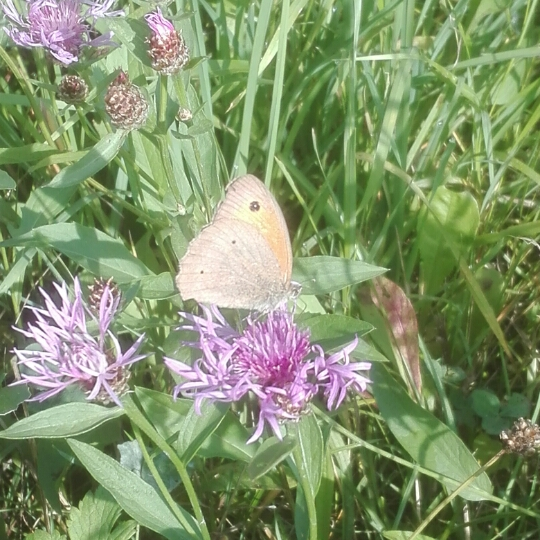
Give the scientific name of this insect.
Maniola jurtina
